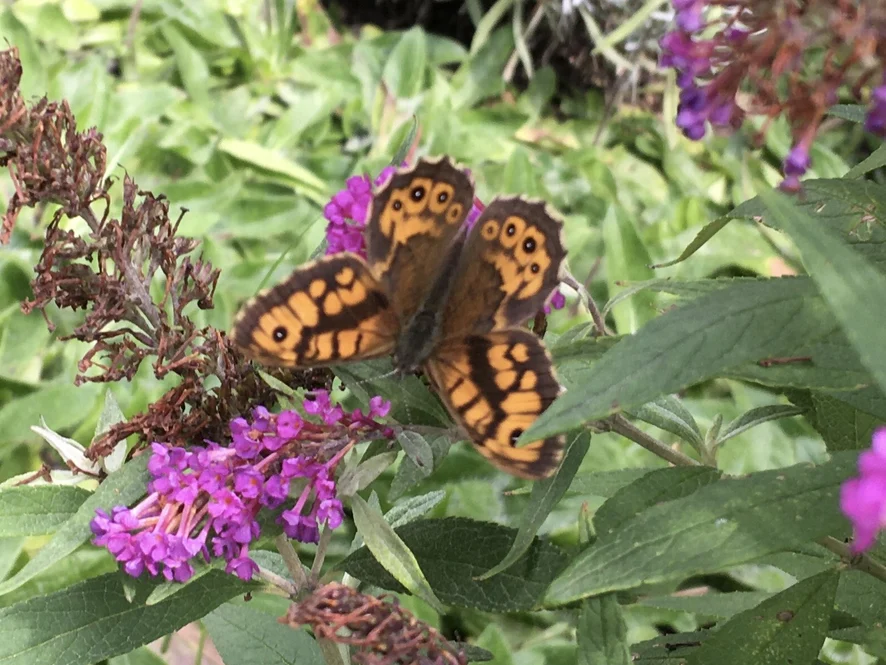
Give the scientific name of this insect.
Lasiommata megera (also Pararge megera)
